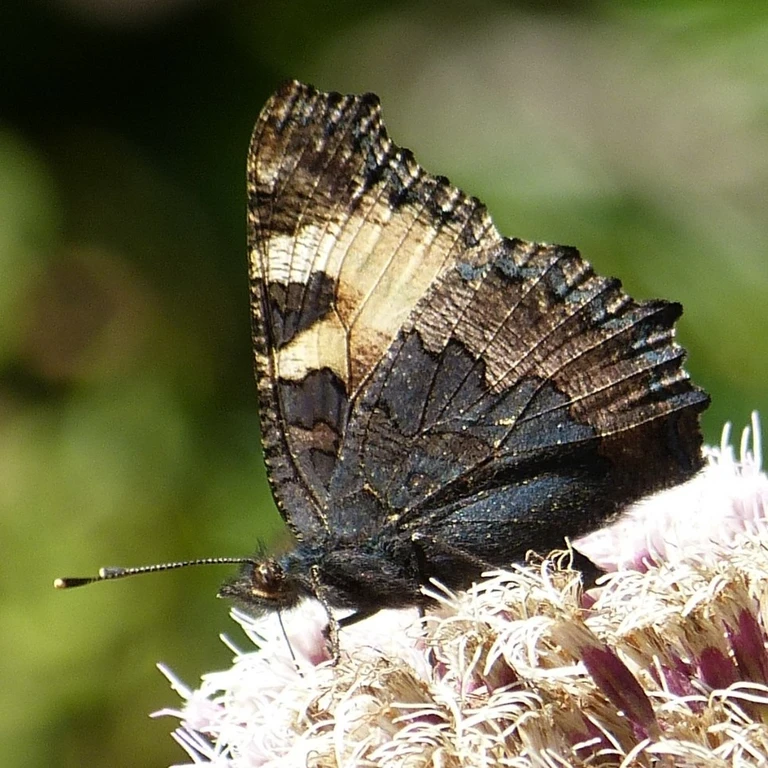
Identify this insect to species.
Aglais urticae
